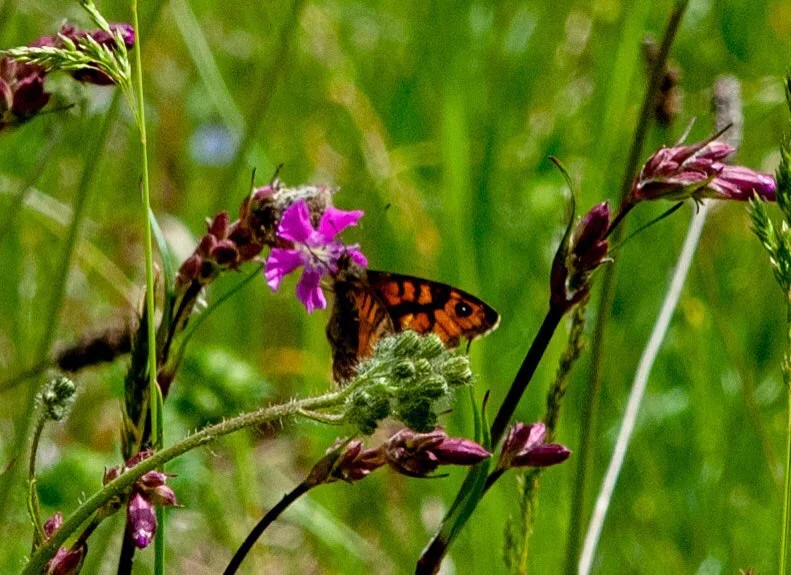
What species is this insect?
Lasiommata megera (also Pararge megera)
